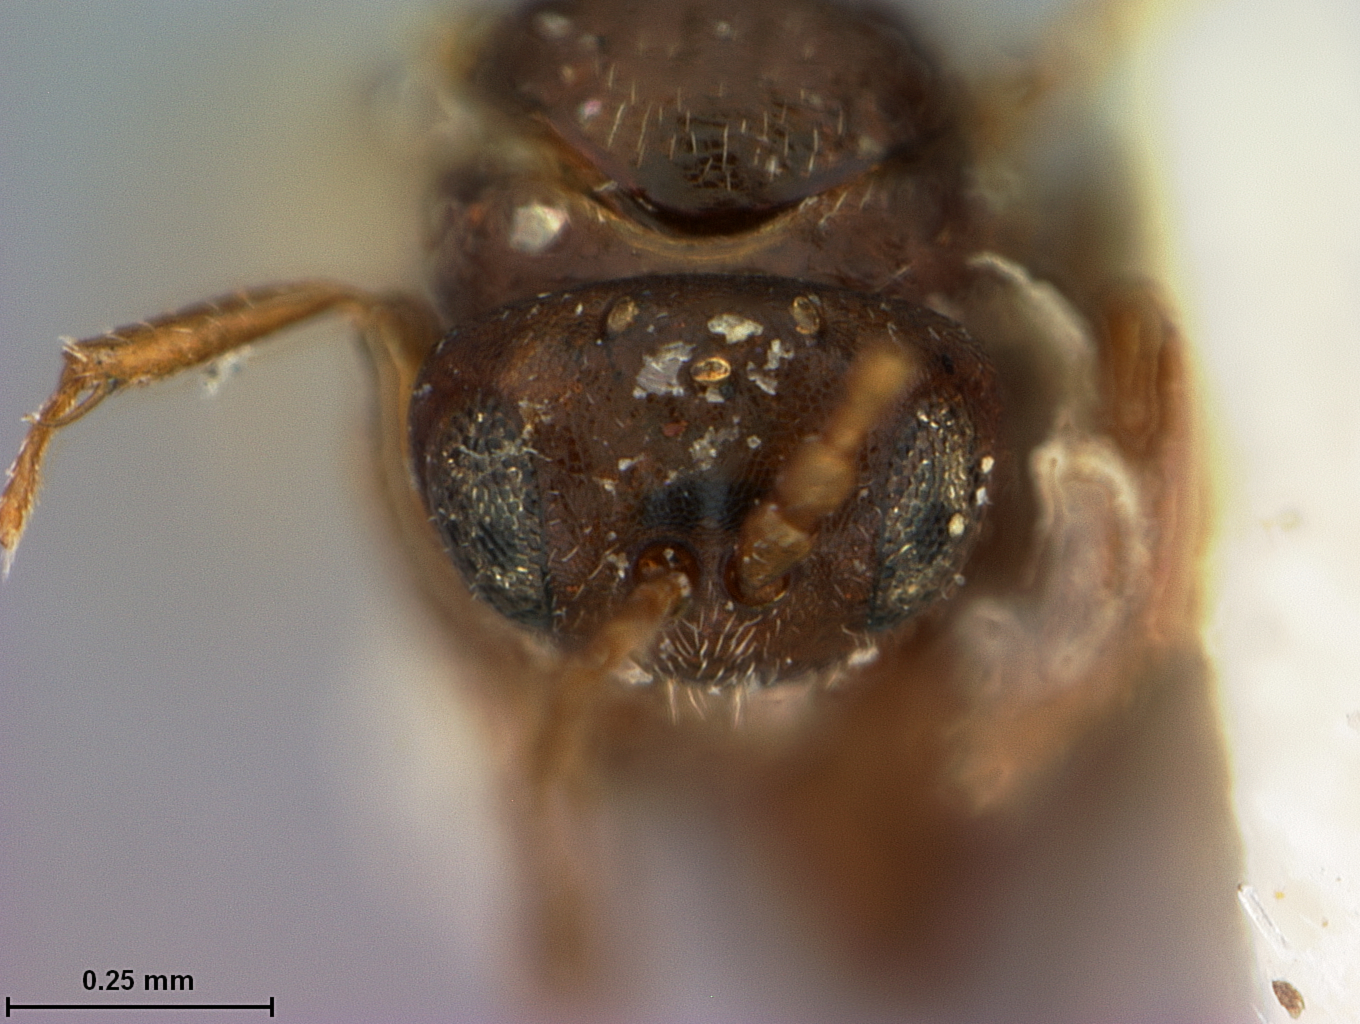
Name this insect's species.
Callirhytis aquaticae
